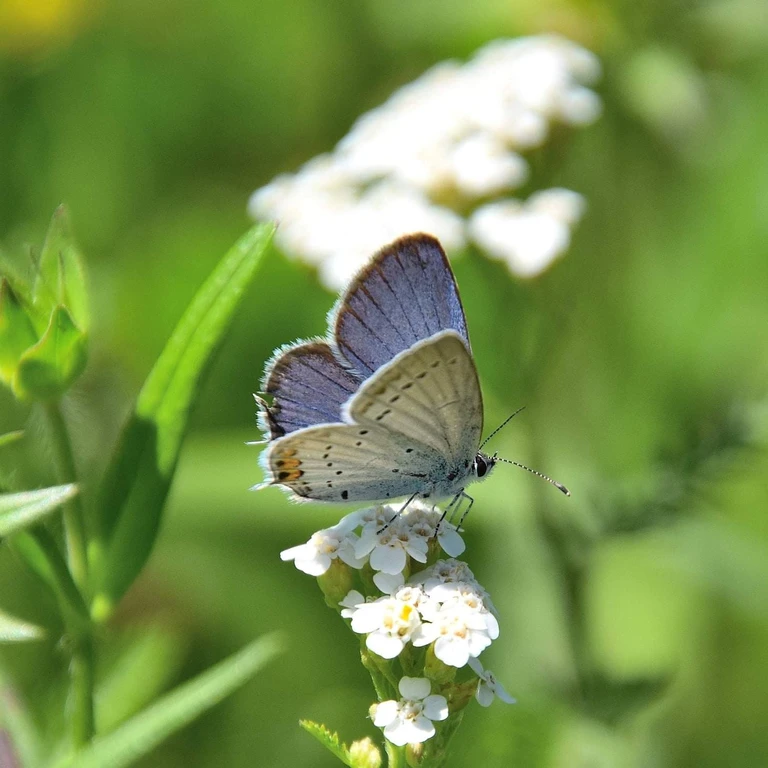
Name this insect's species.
Cupido argiades (also Elkalyce argiades)
